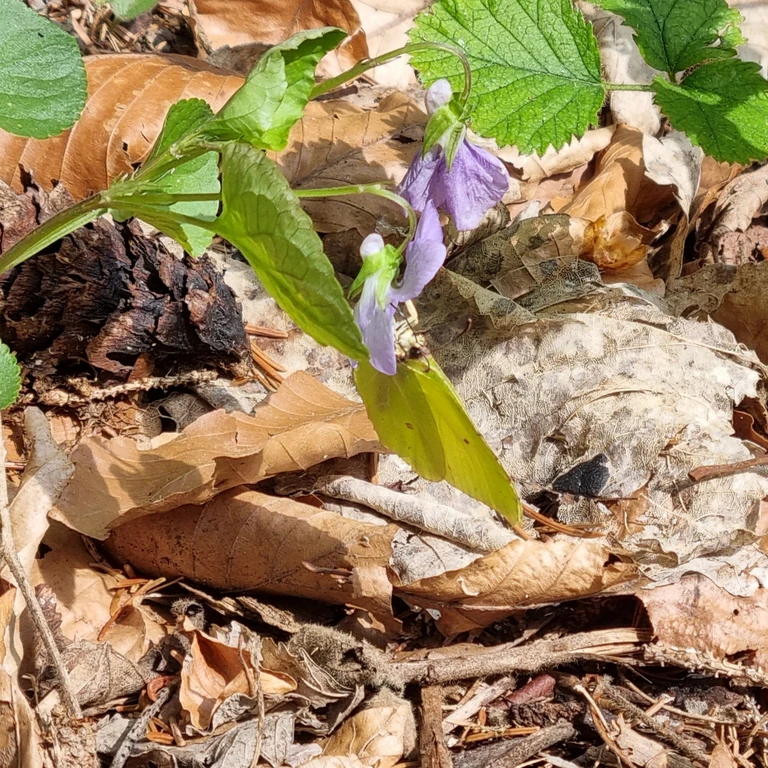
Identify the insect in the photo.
Gonepteryx rhamni
